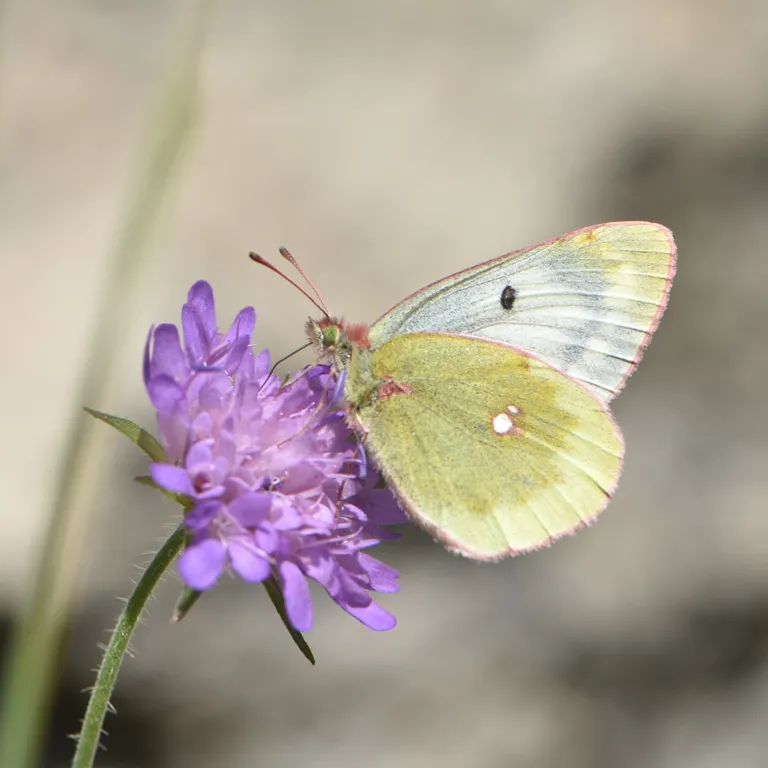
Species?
Colias phicomone
